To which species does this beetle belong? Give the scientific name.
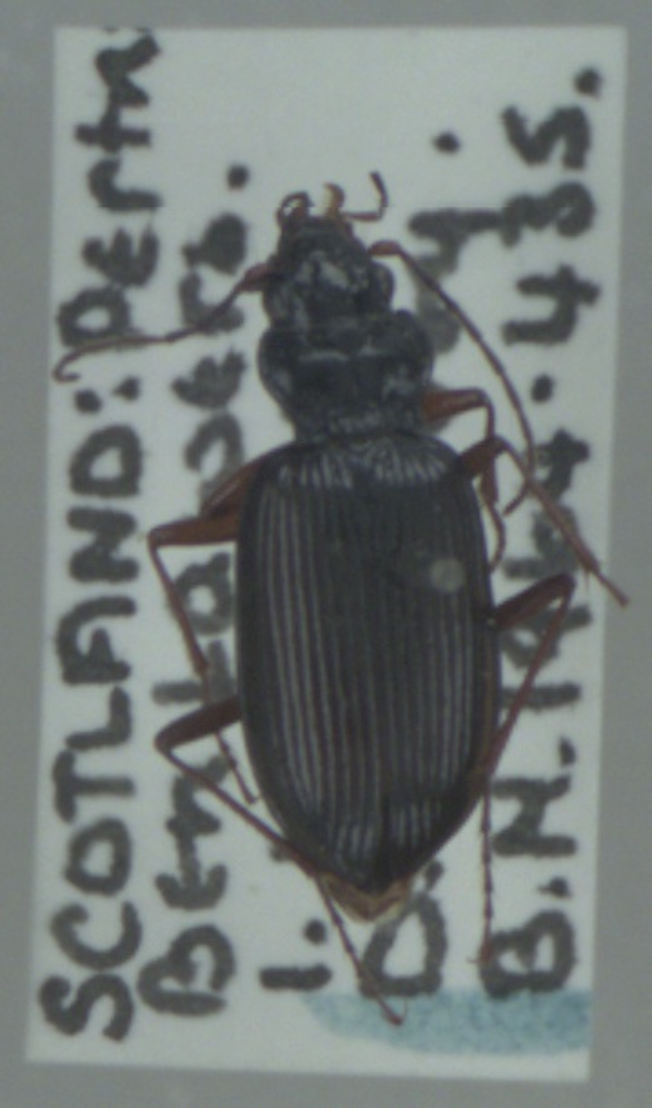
Nebria rufescens
